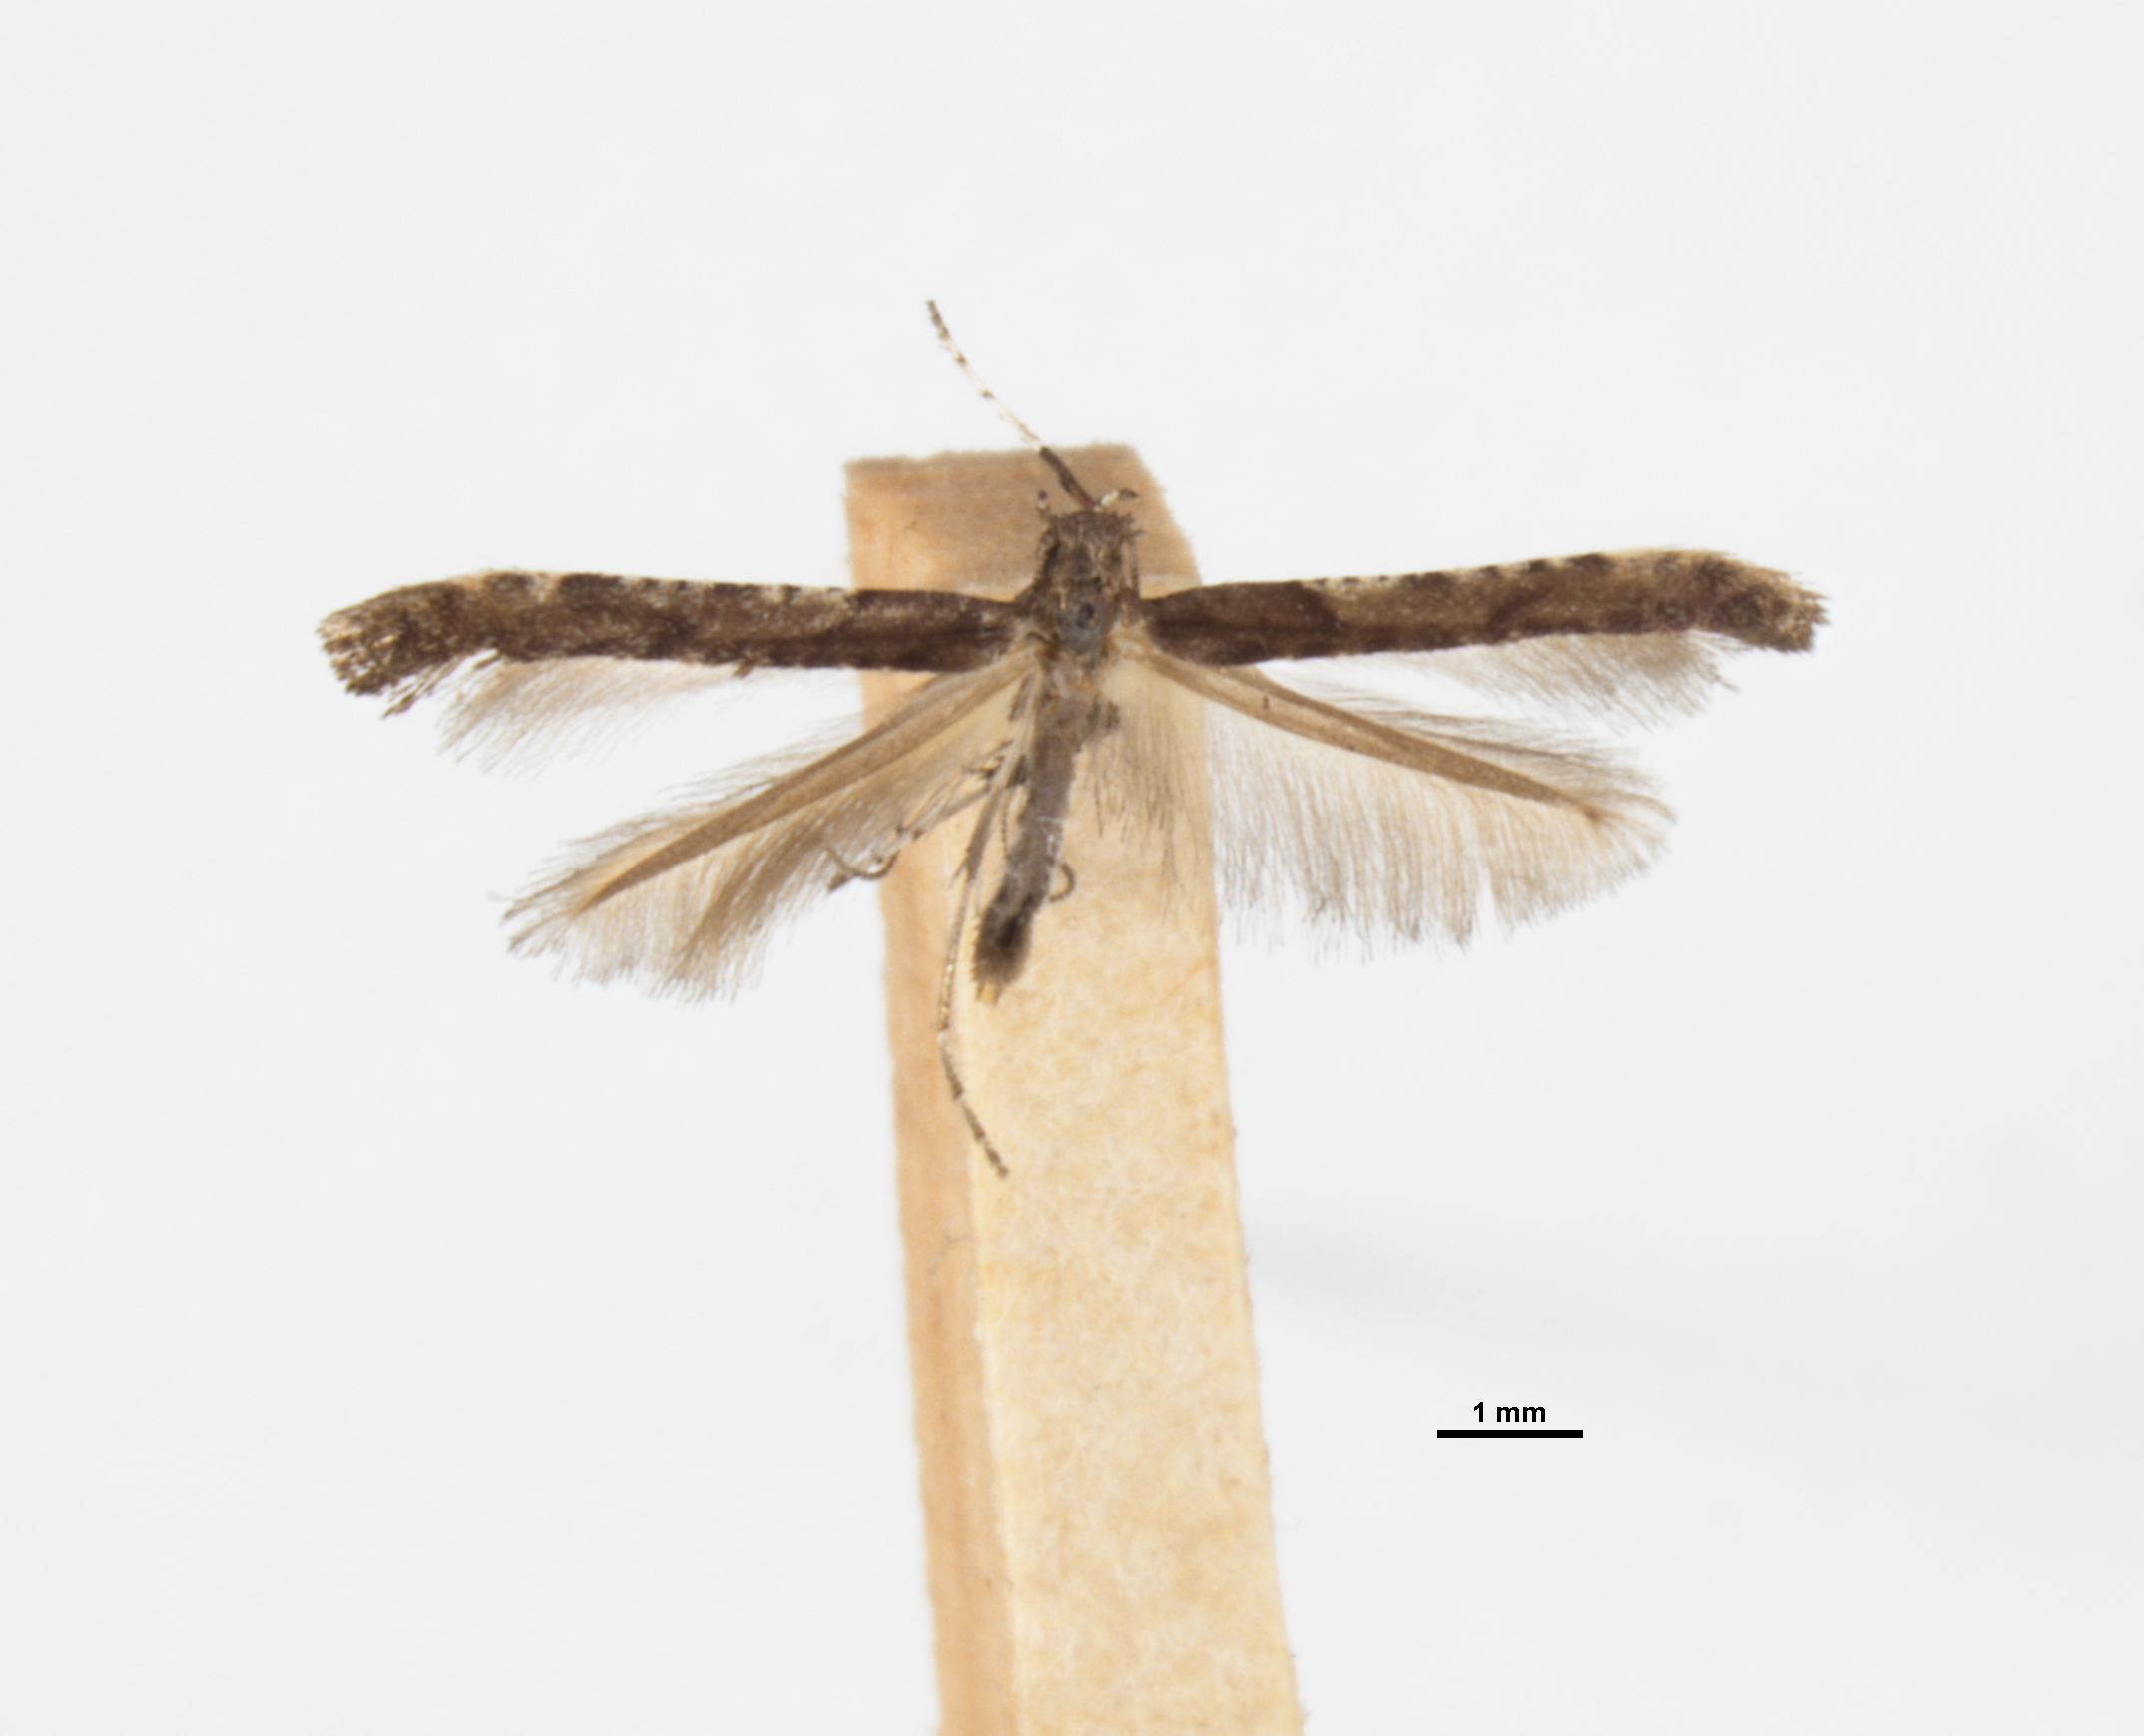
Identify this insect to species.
Caloptilia juglandiella
